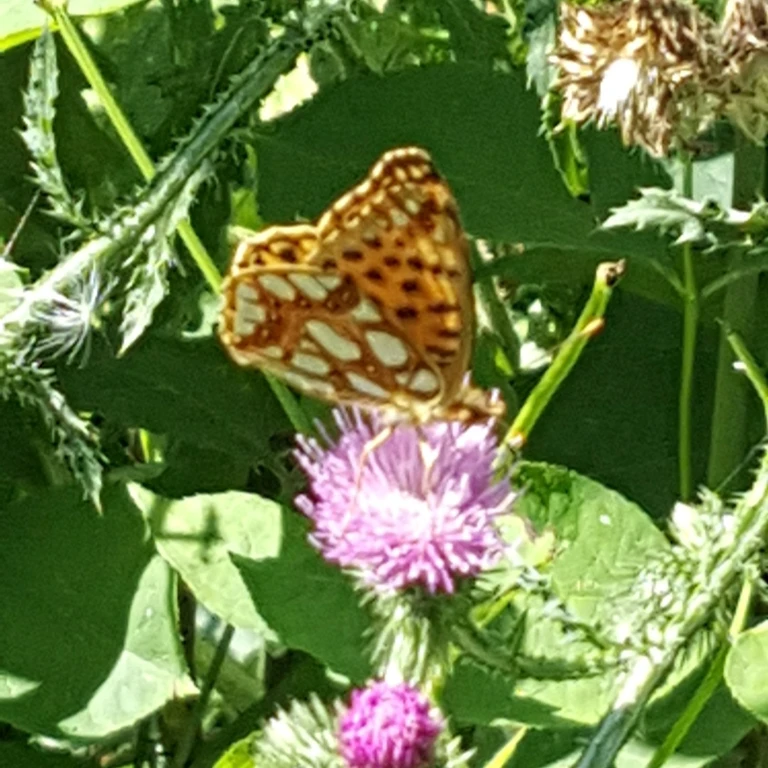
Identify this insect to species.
Issoria lathonia
